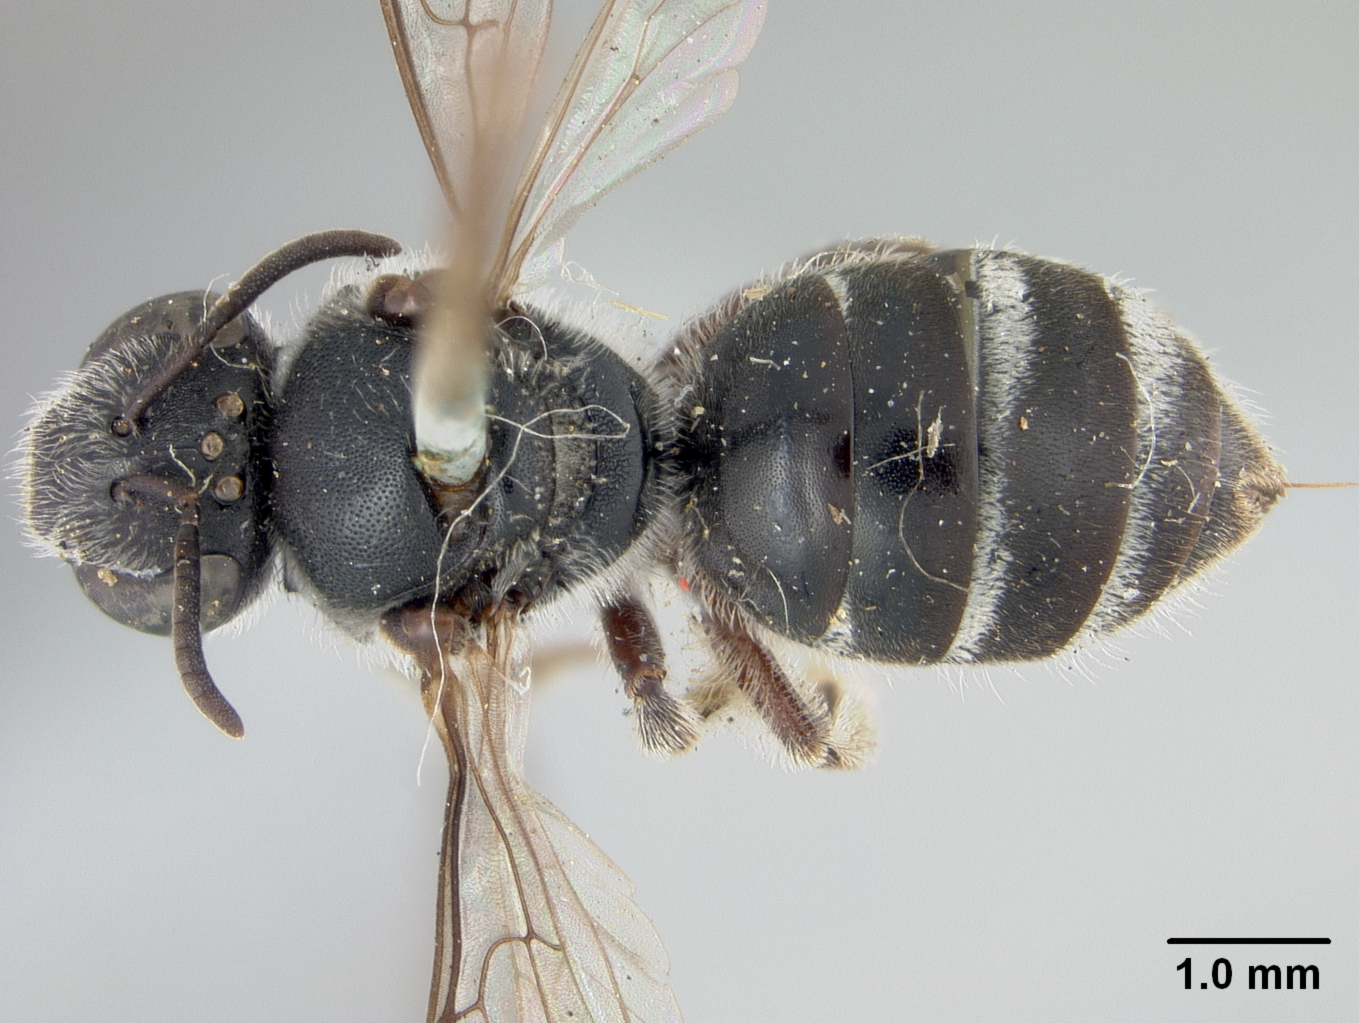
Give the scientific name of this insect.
Halictus griseovittatus
